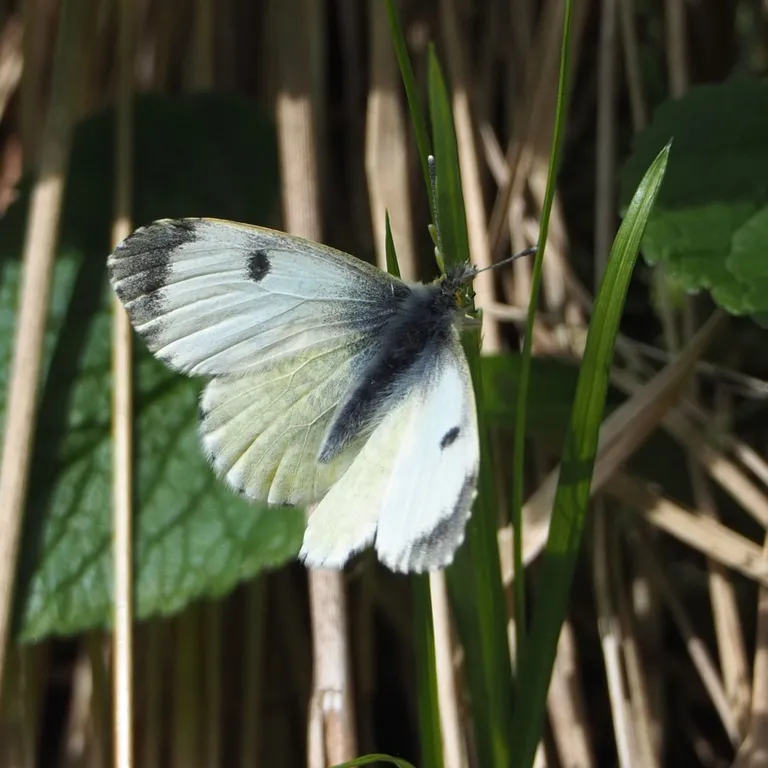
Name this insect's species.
Anthocharis cardamines
